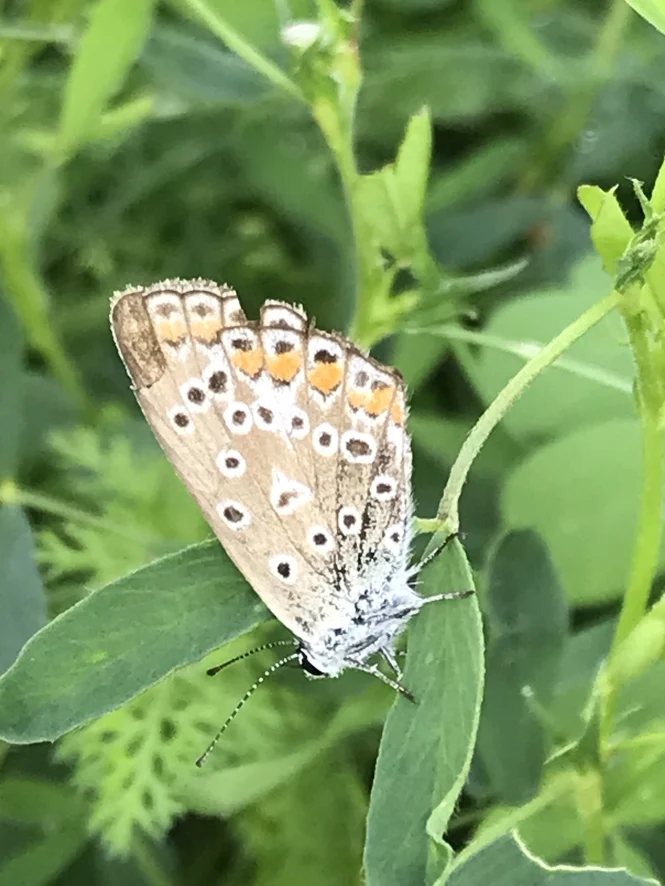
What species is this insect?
Polyommatus icarus
